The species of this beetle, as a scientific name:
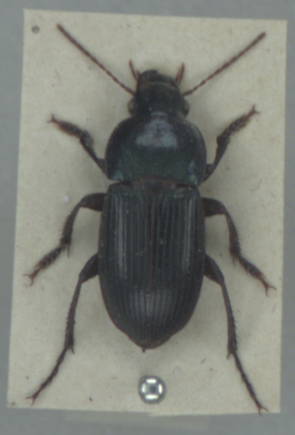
Harpalus dimidiatus
